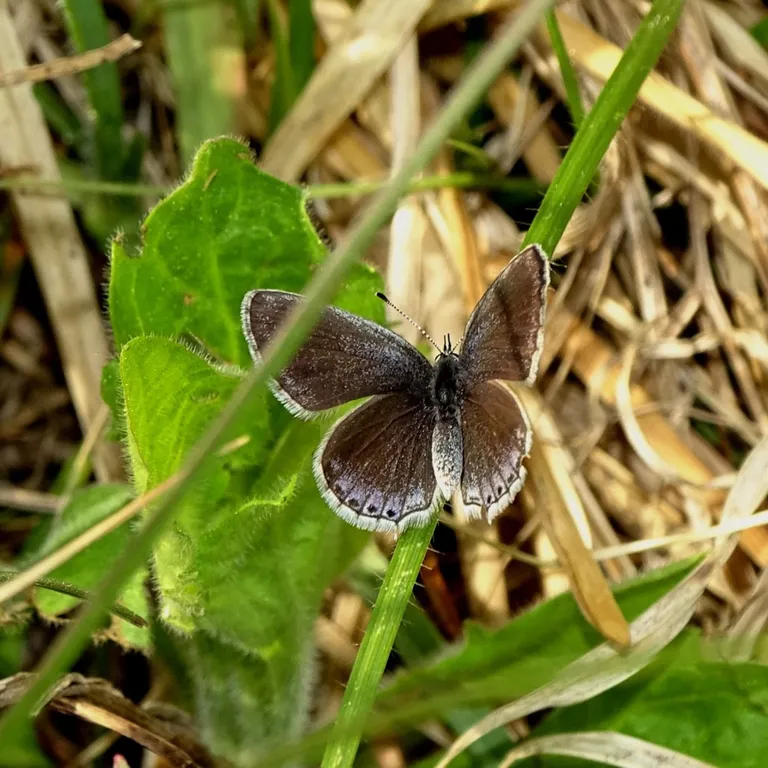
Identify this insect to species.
Cupido argiades (also Elkalyce argiades)
